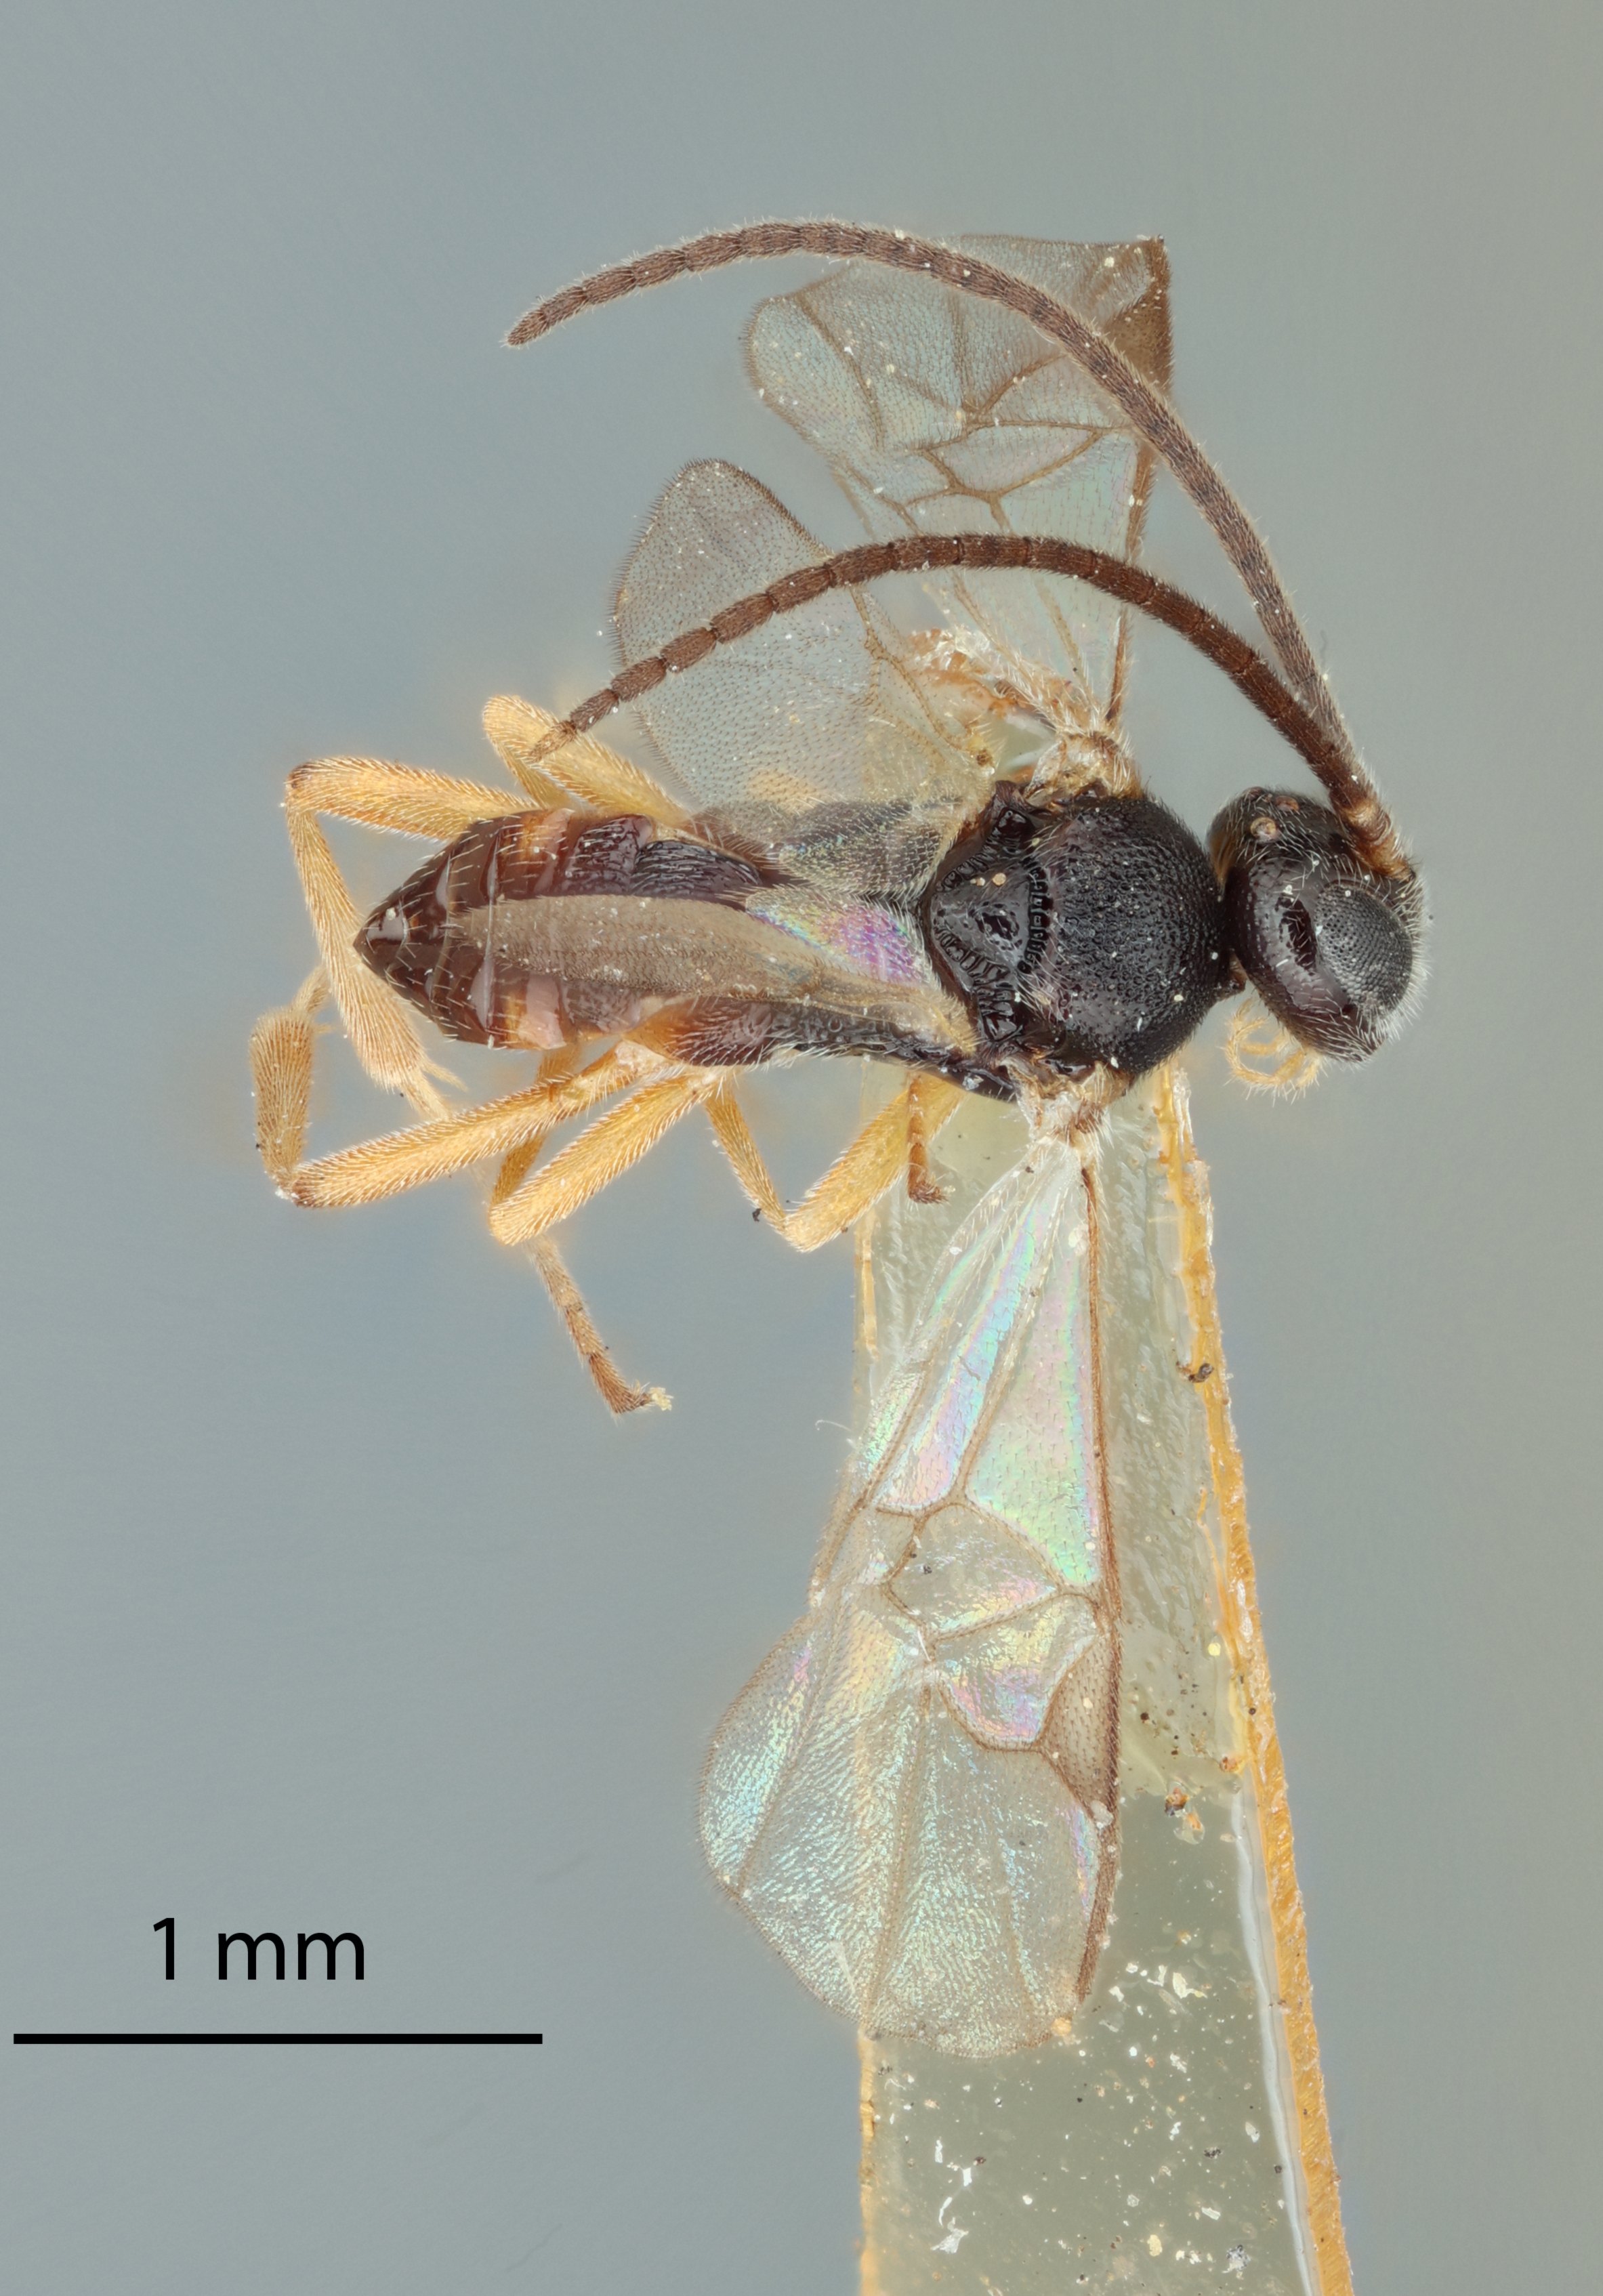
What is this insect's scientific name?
Apanteles coxalis
